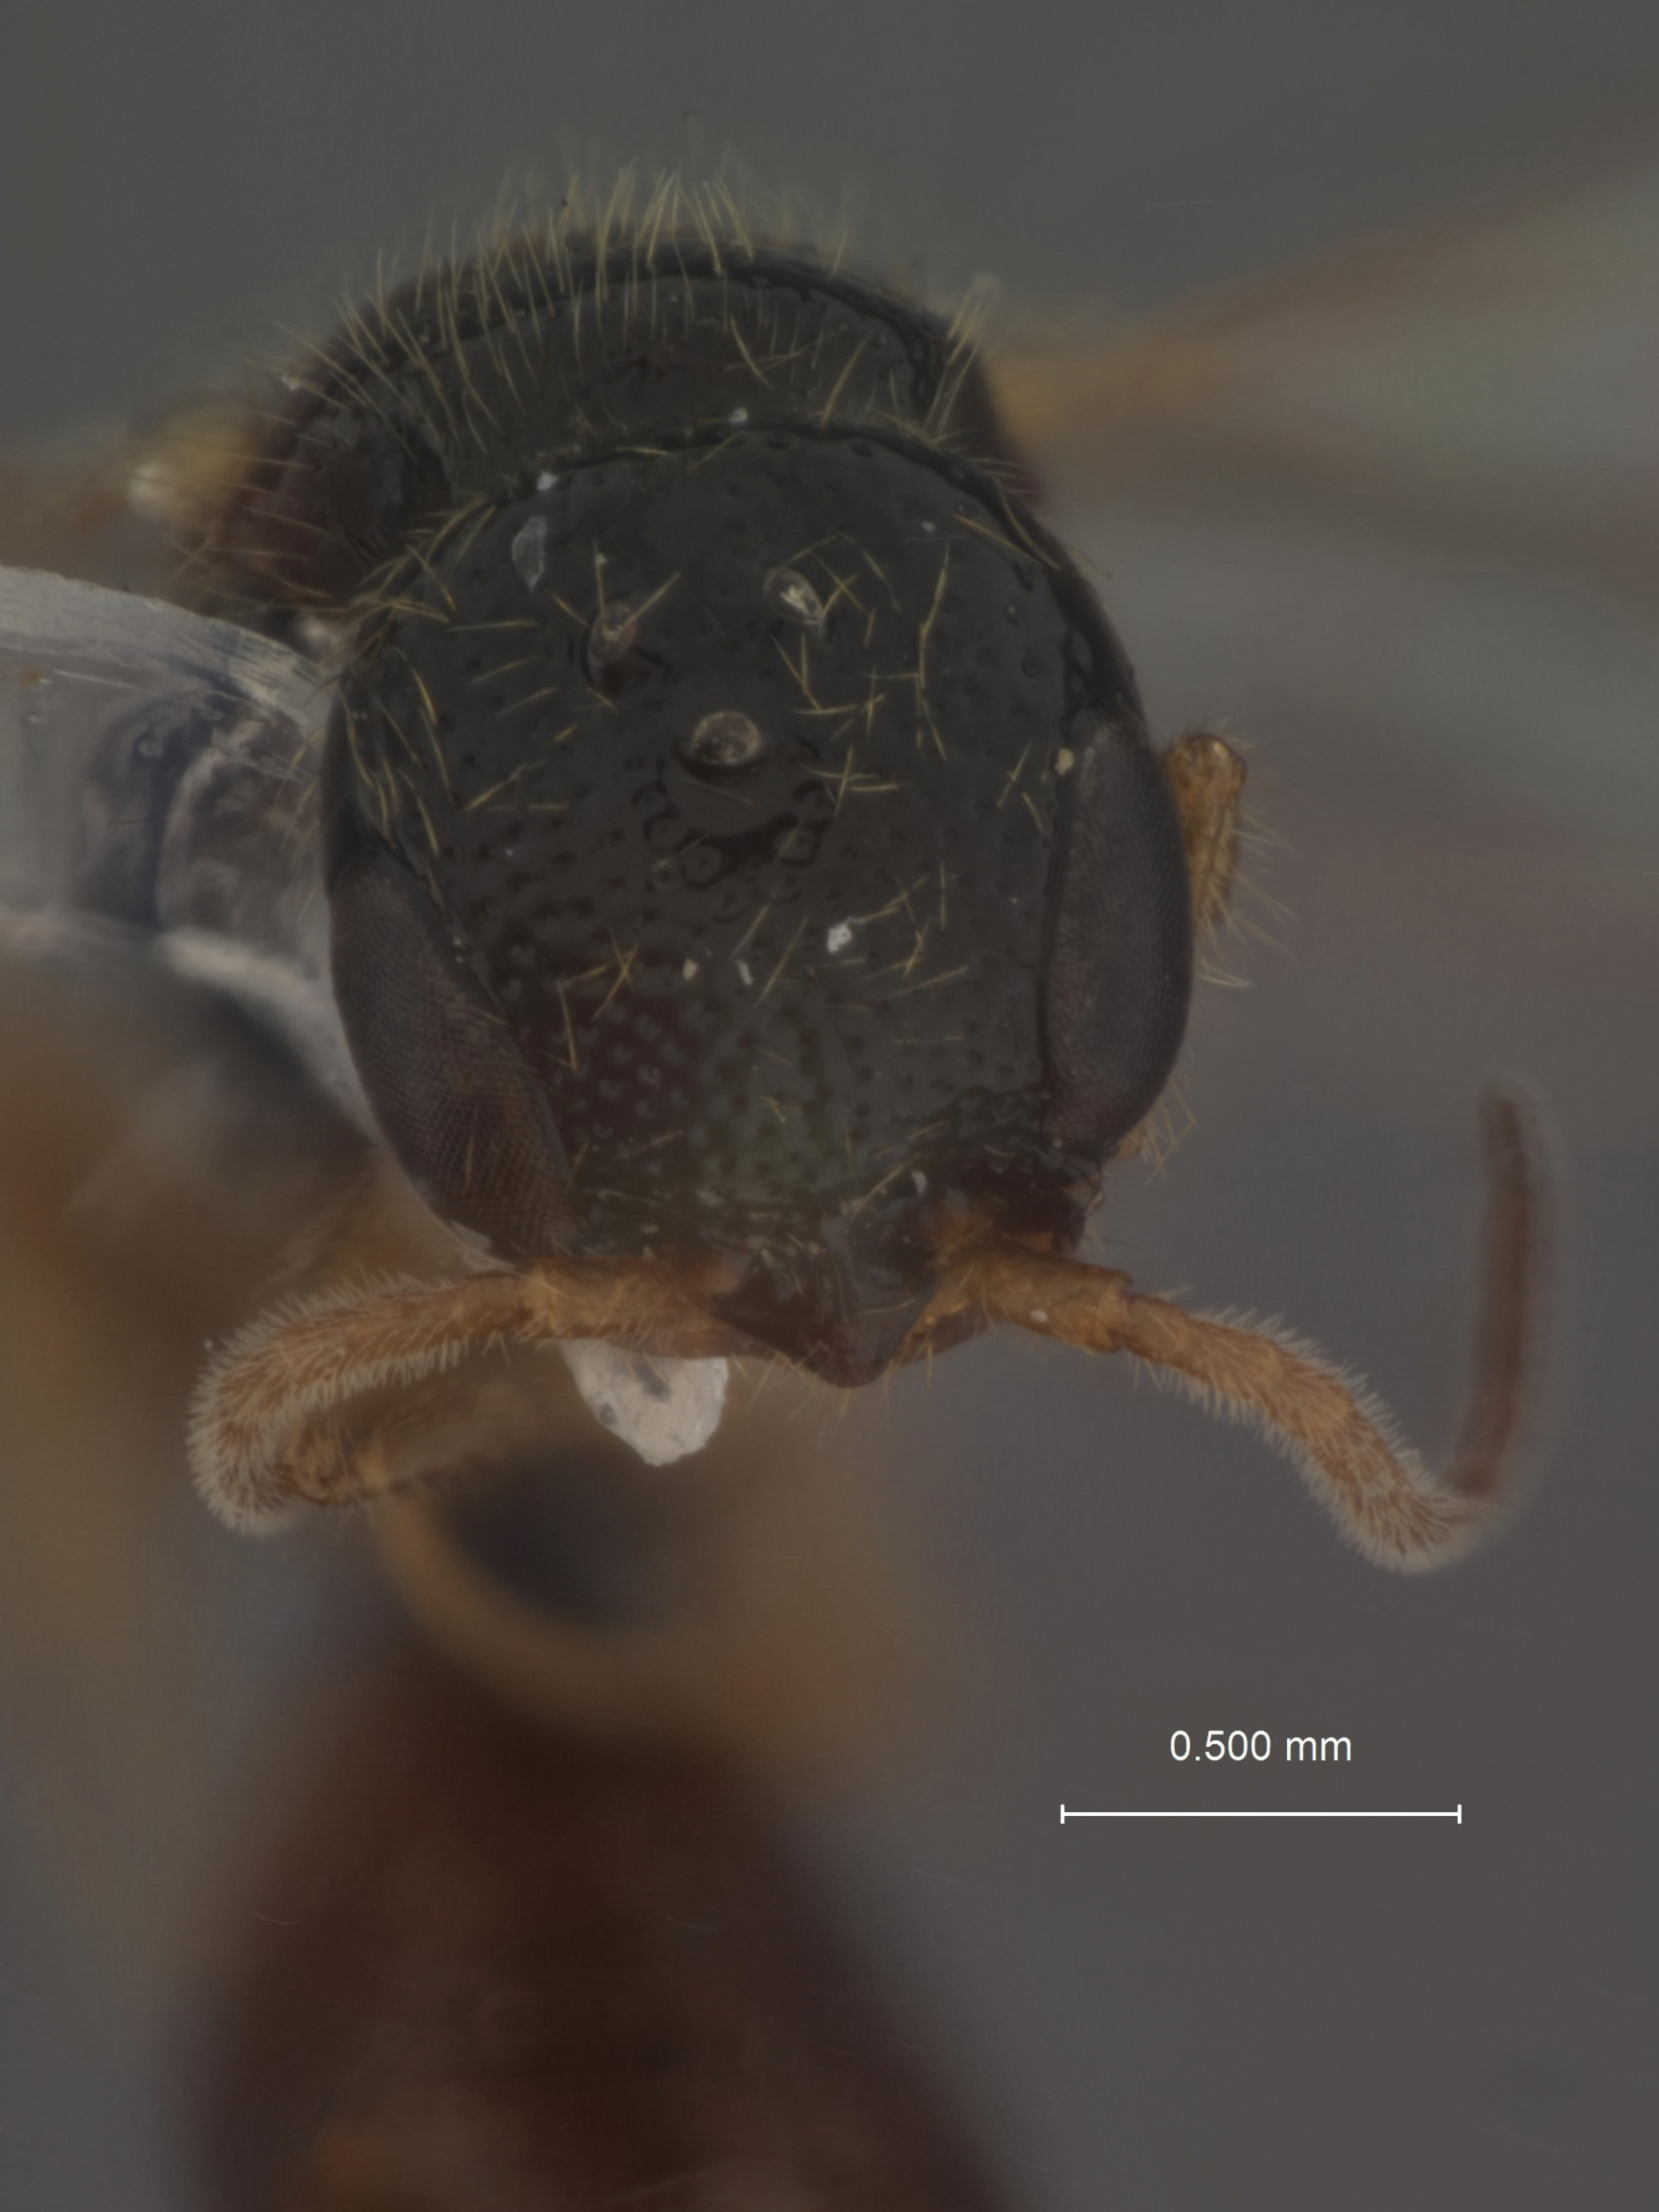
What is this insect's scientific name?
Epyris tagala
